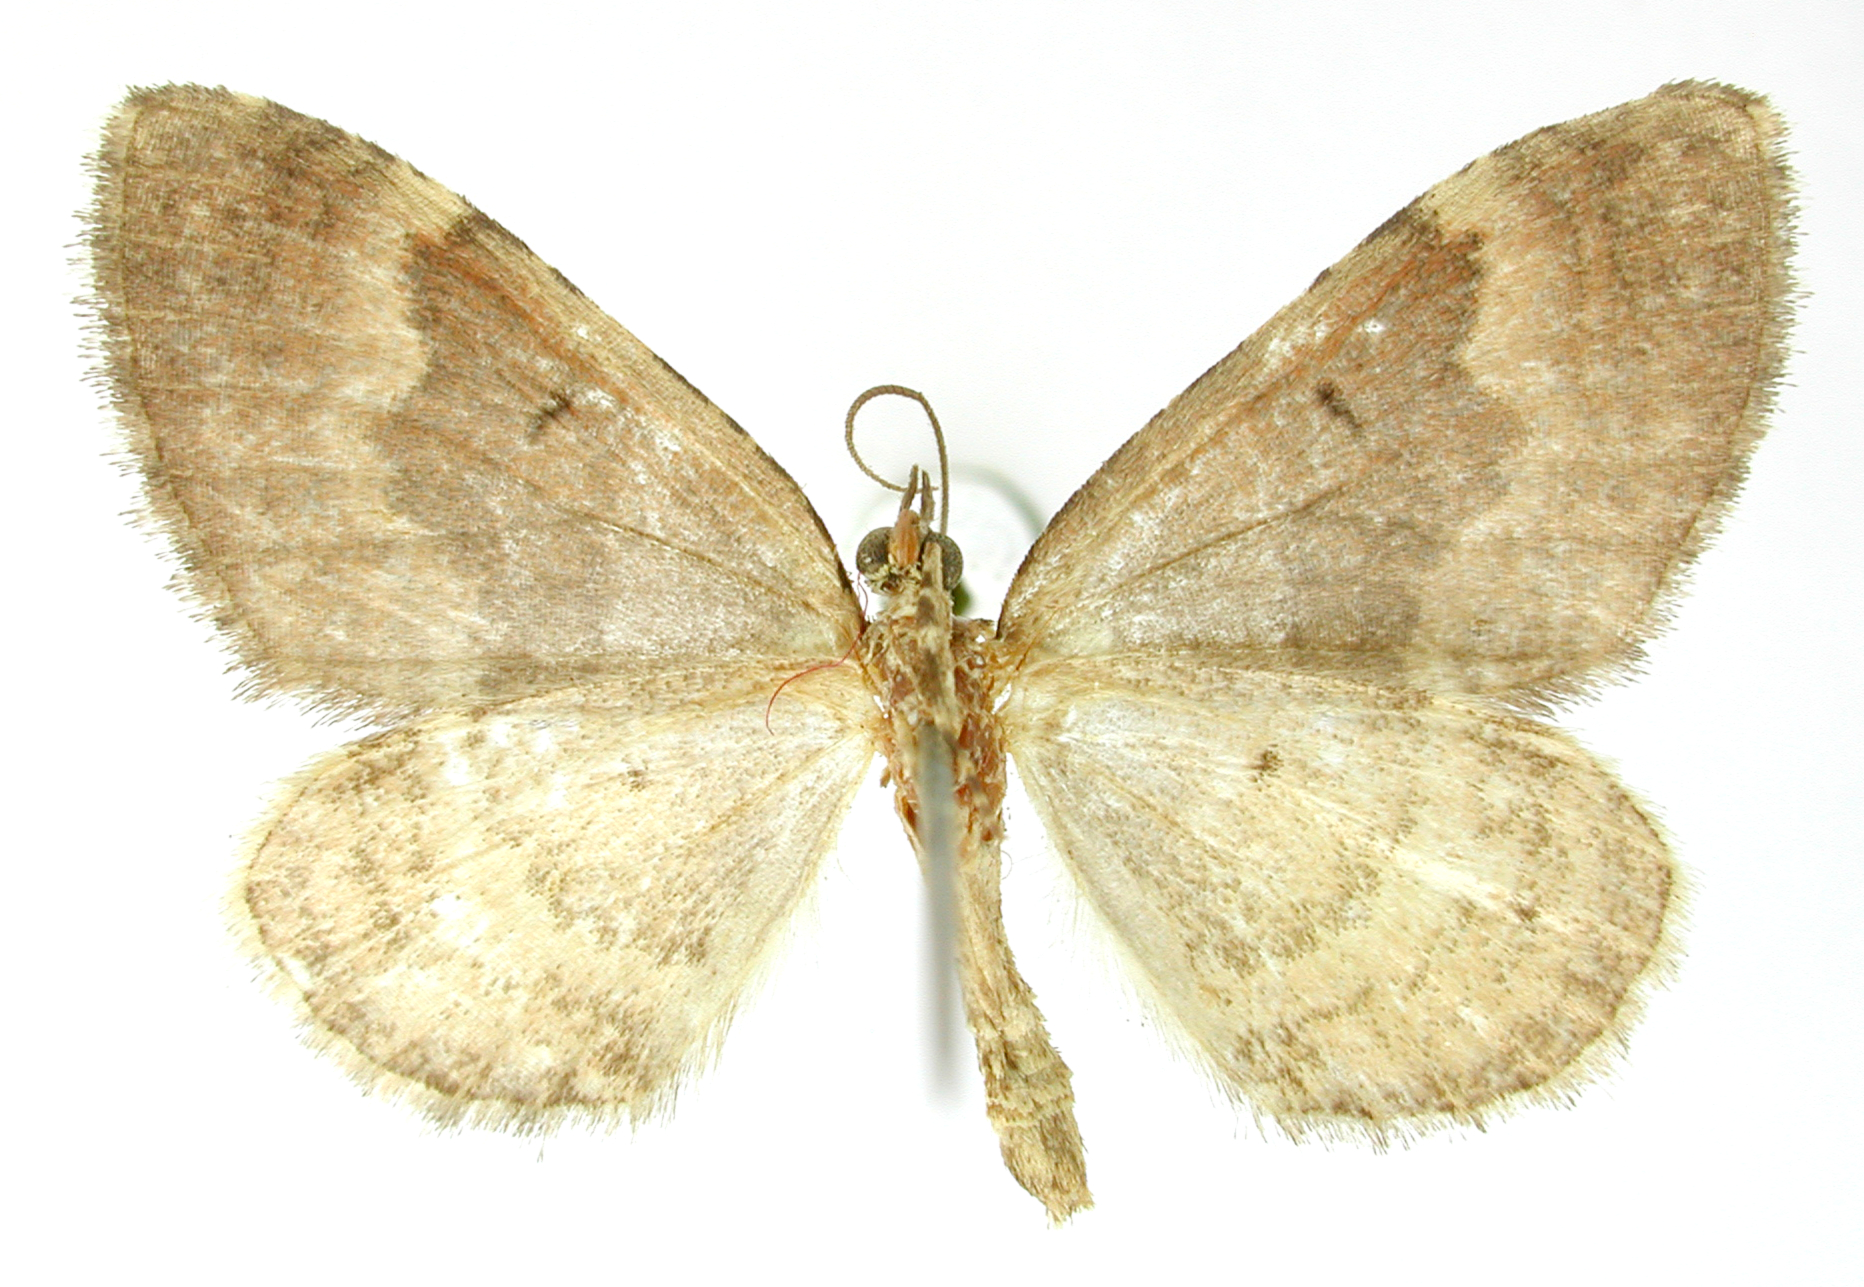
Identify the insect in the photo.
Epirrhoe daira
